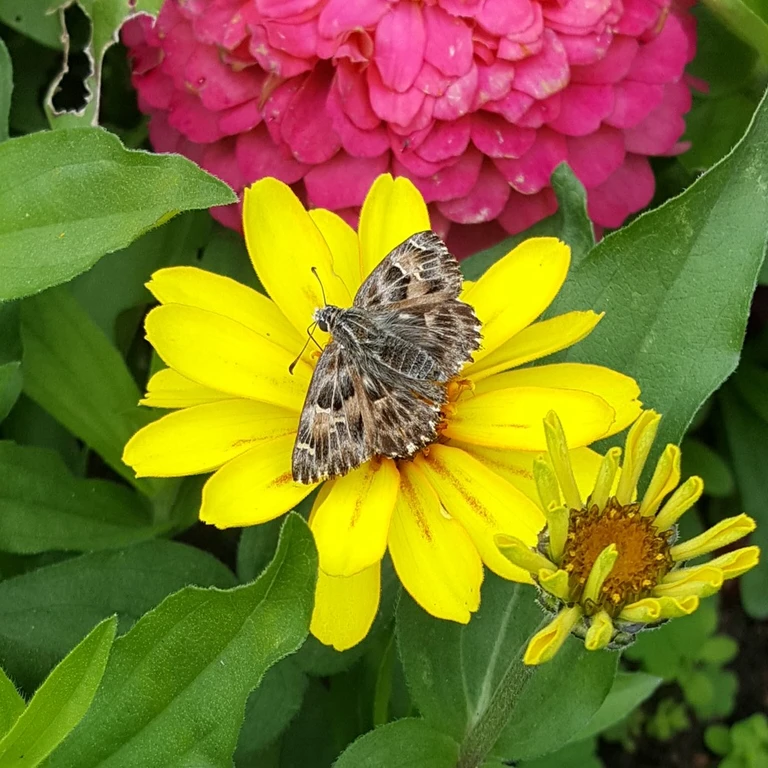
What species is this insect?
Carcharodus alceae
